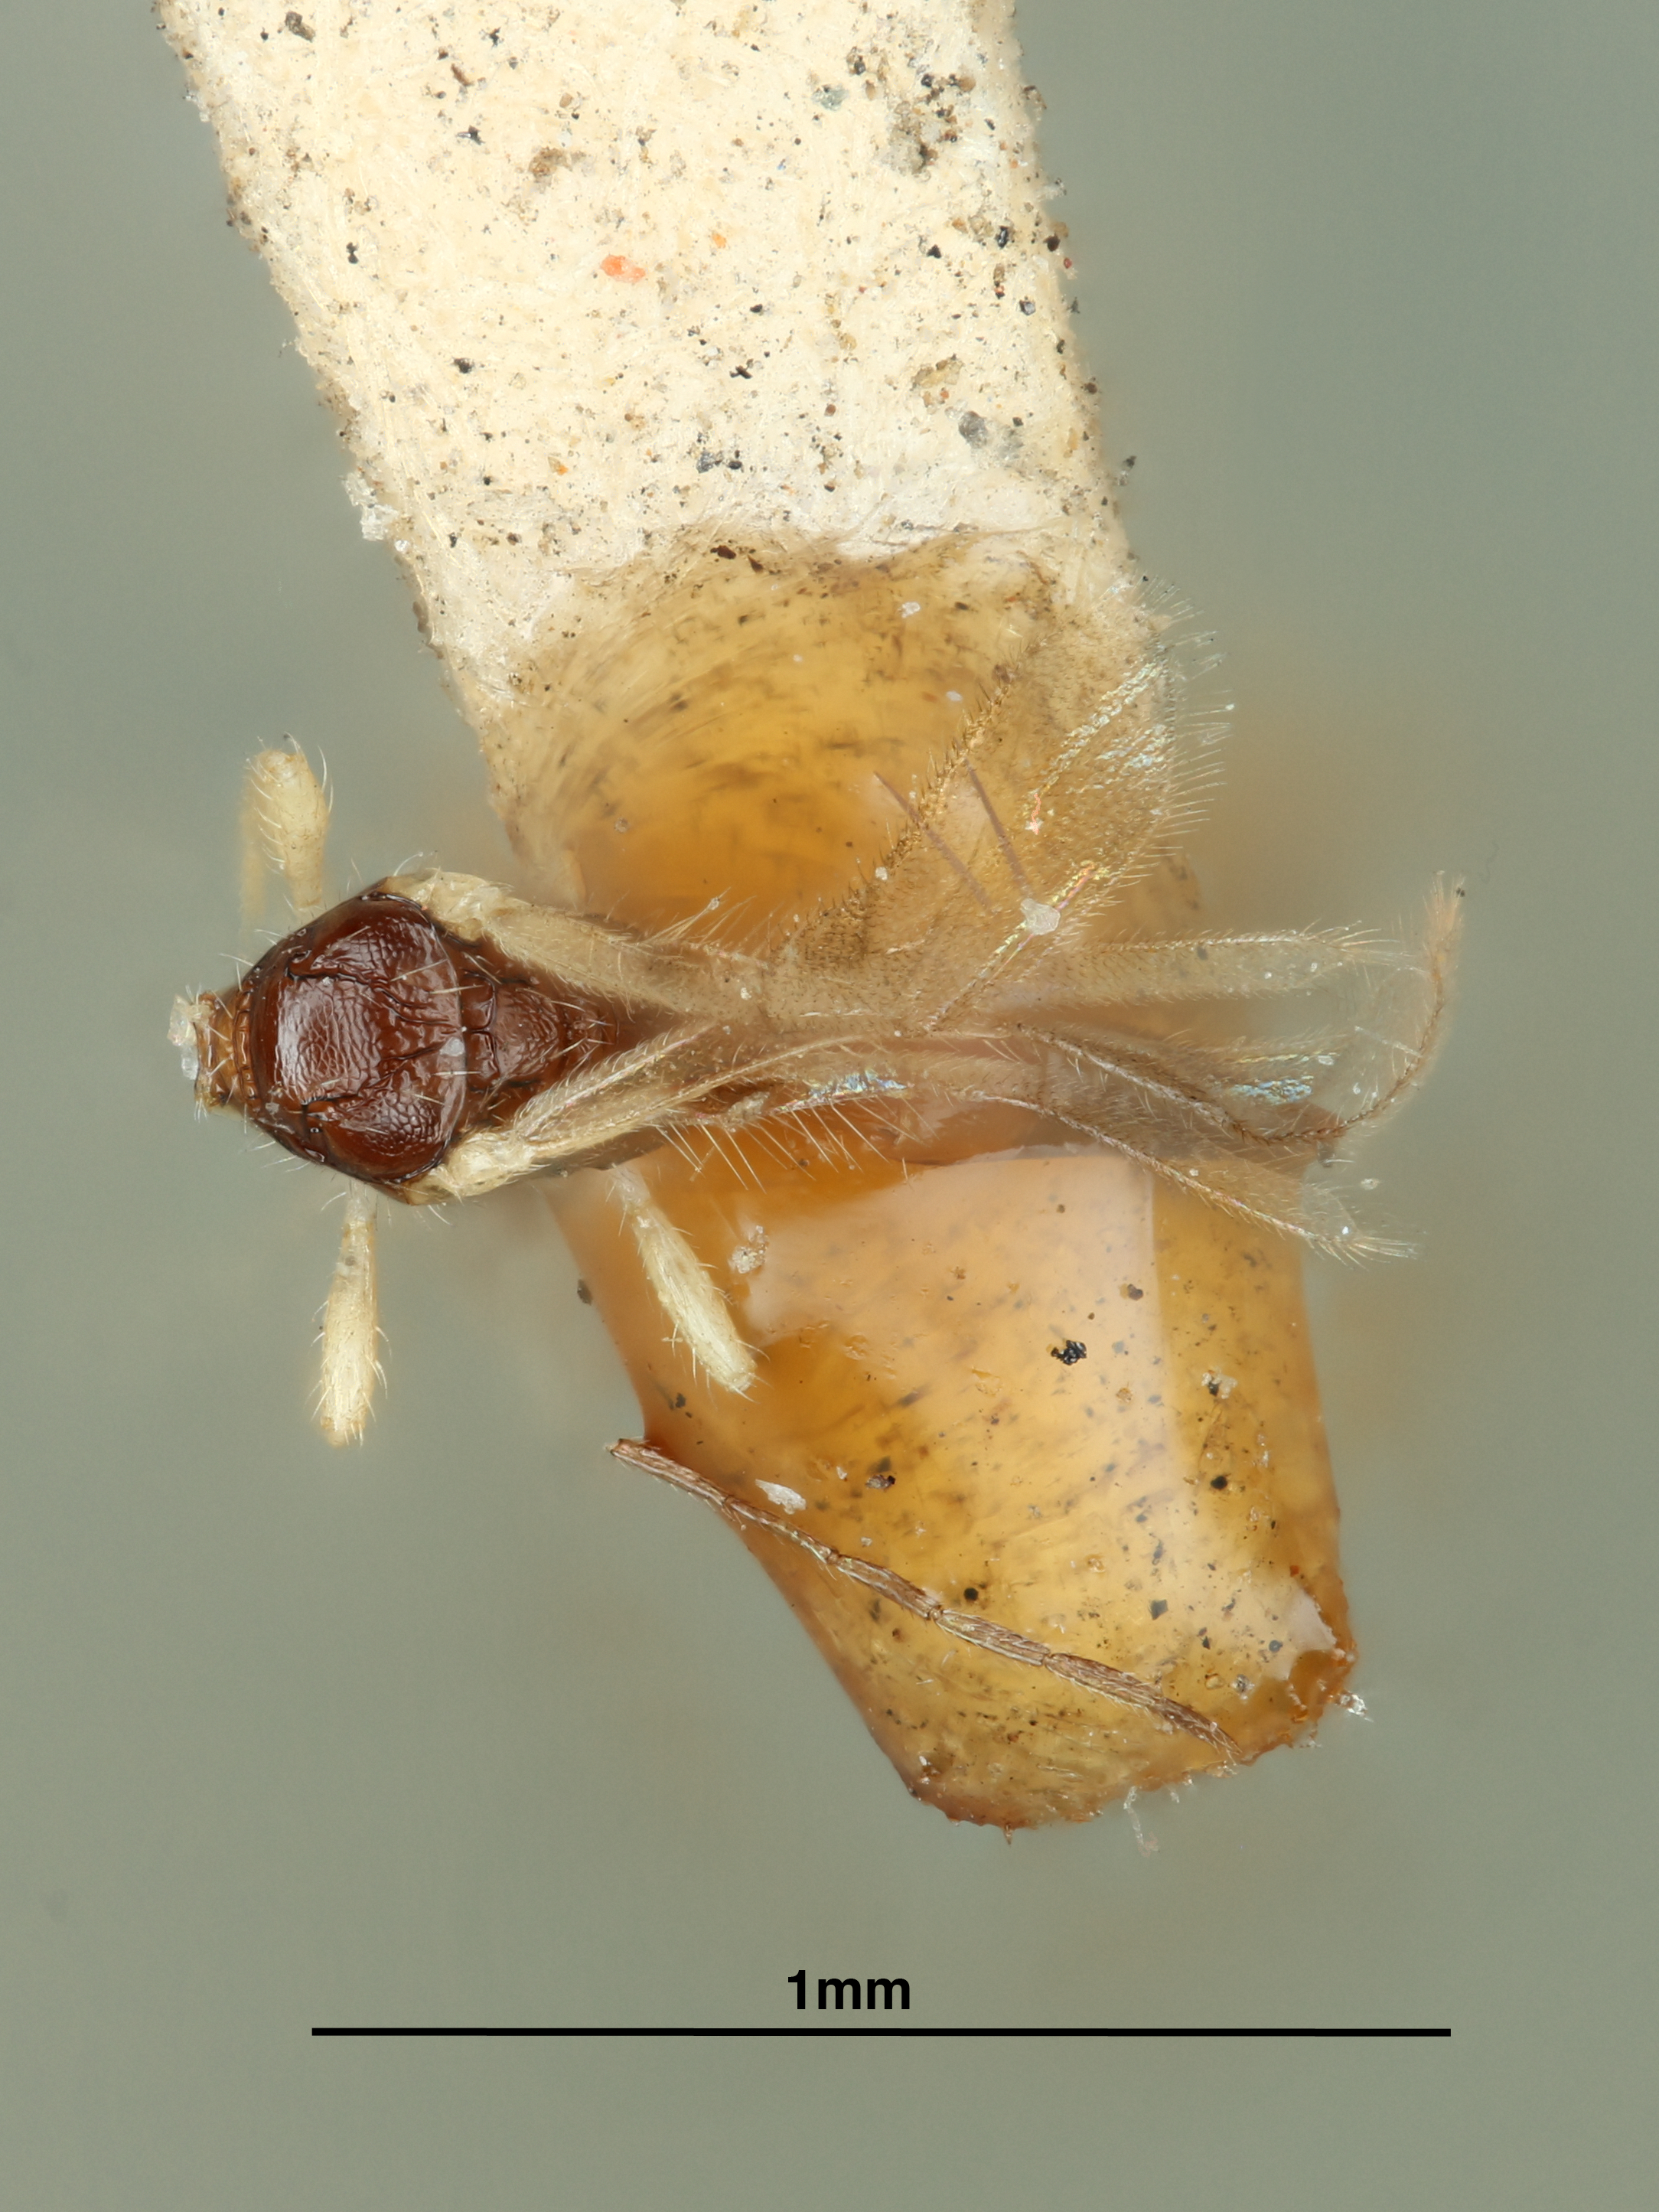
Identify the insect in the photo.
Hecabolus rubrocinctus
